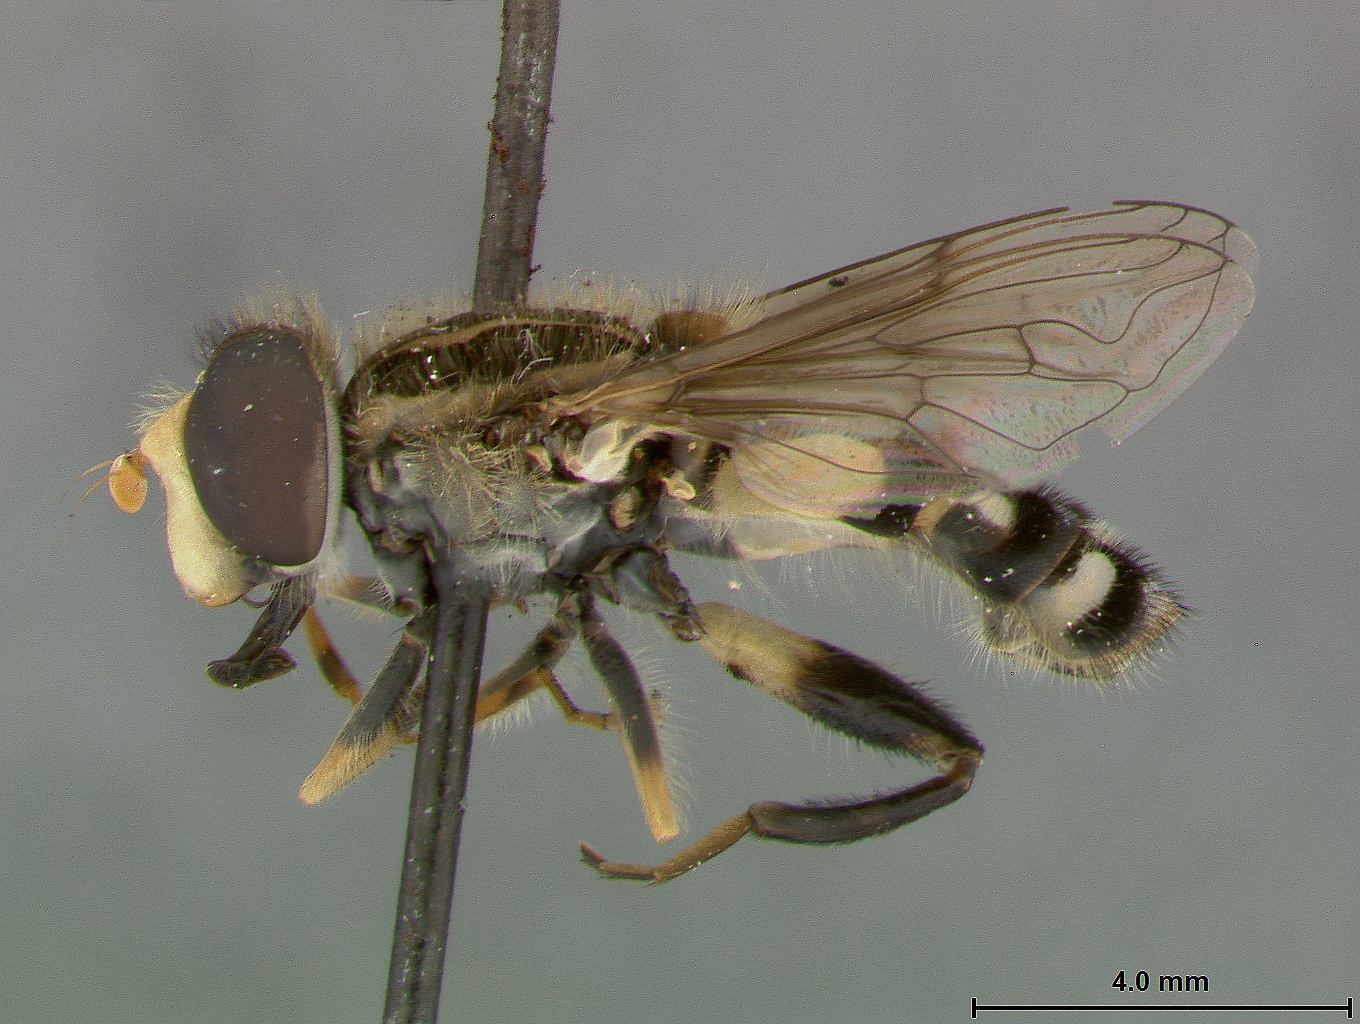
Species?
Helophilus anniae
